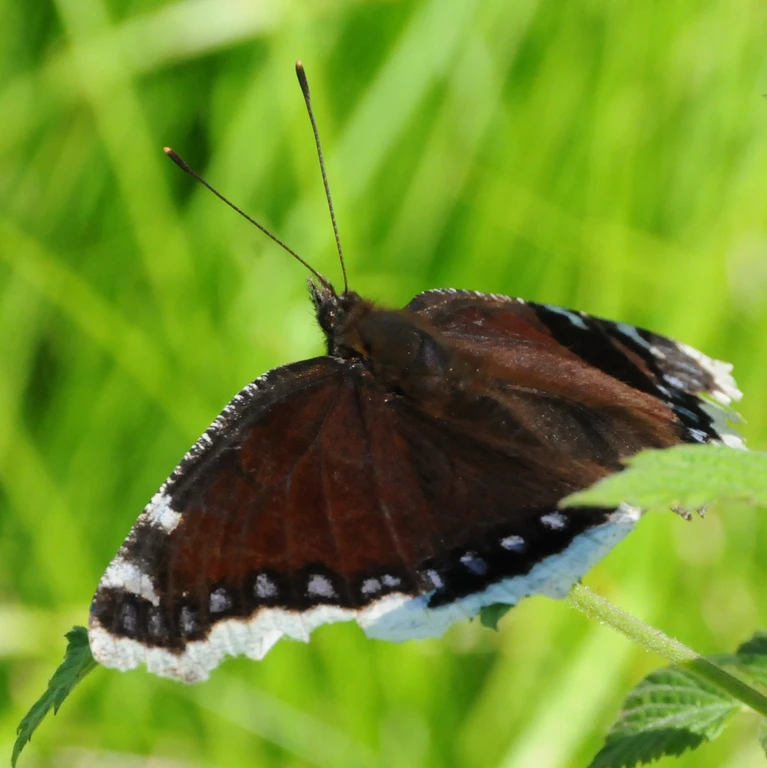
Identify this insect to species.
Nymphalis antiopa
